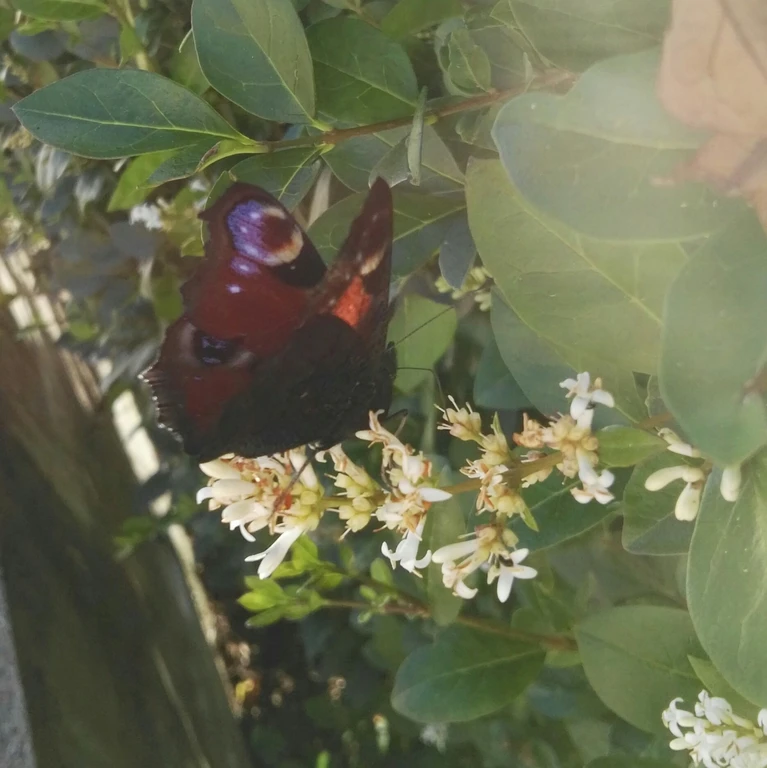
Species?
Aglais io
